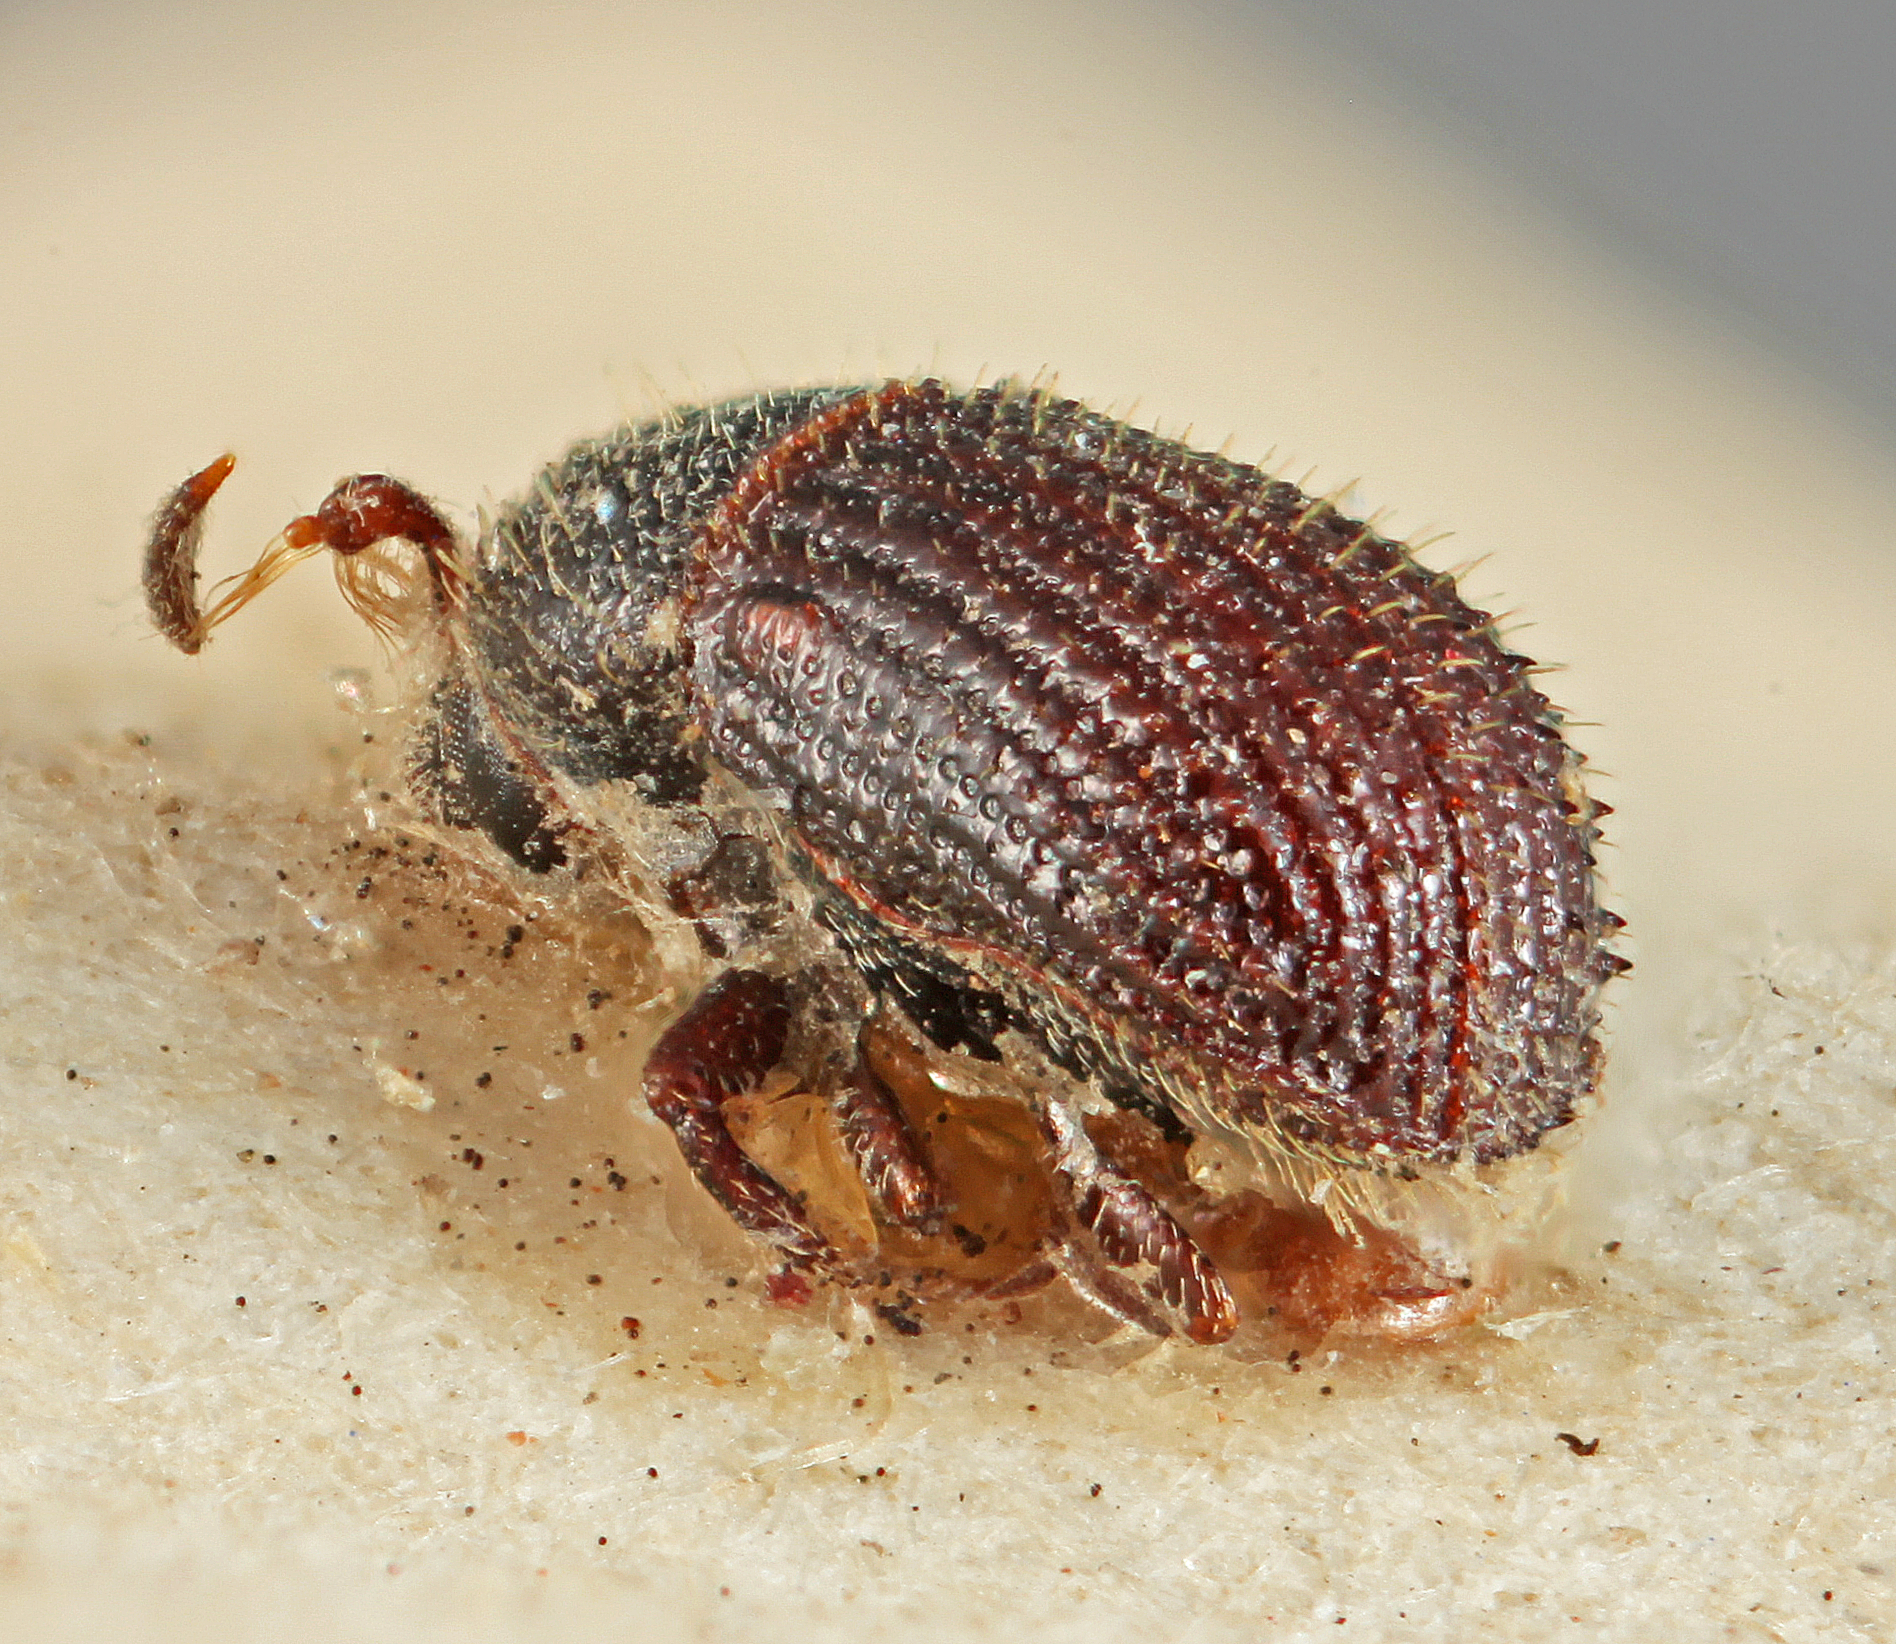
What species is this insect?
Phloeotribus asperulus
